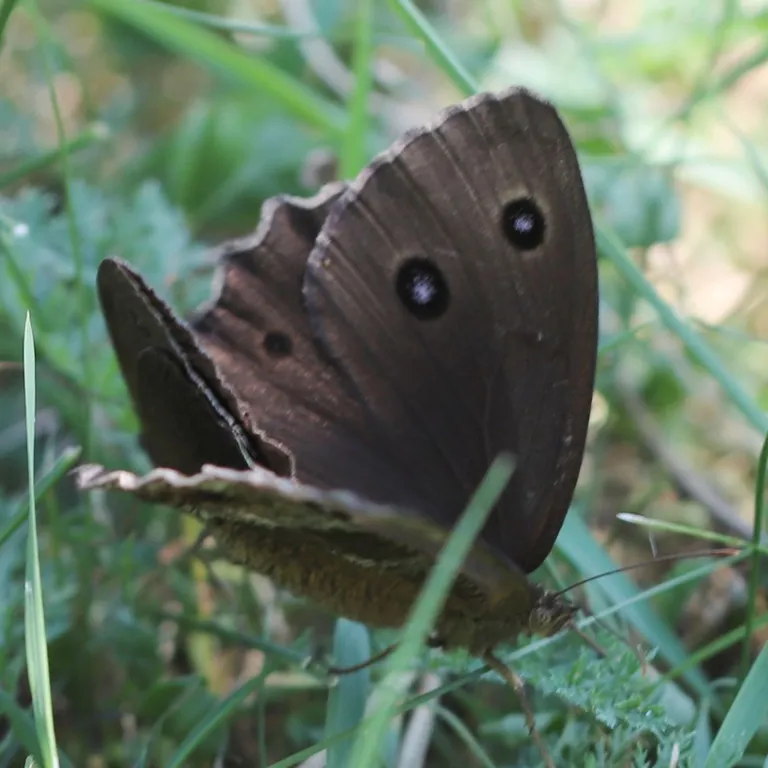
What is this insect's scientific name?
Minois dryas
